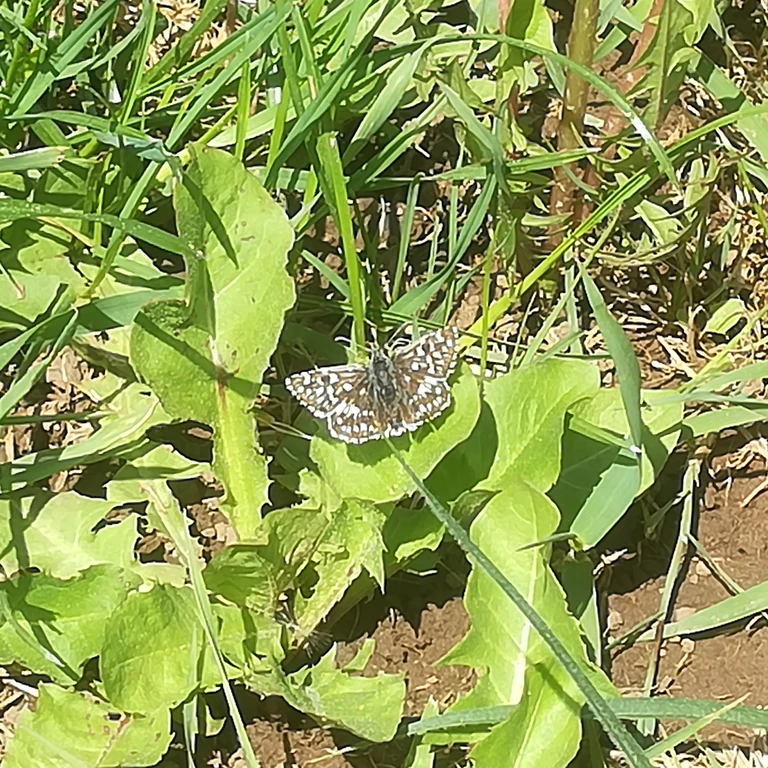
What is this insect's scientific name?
Pyrgus malvae
